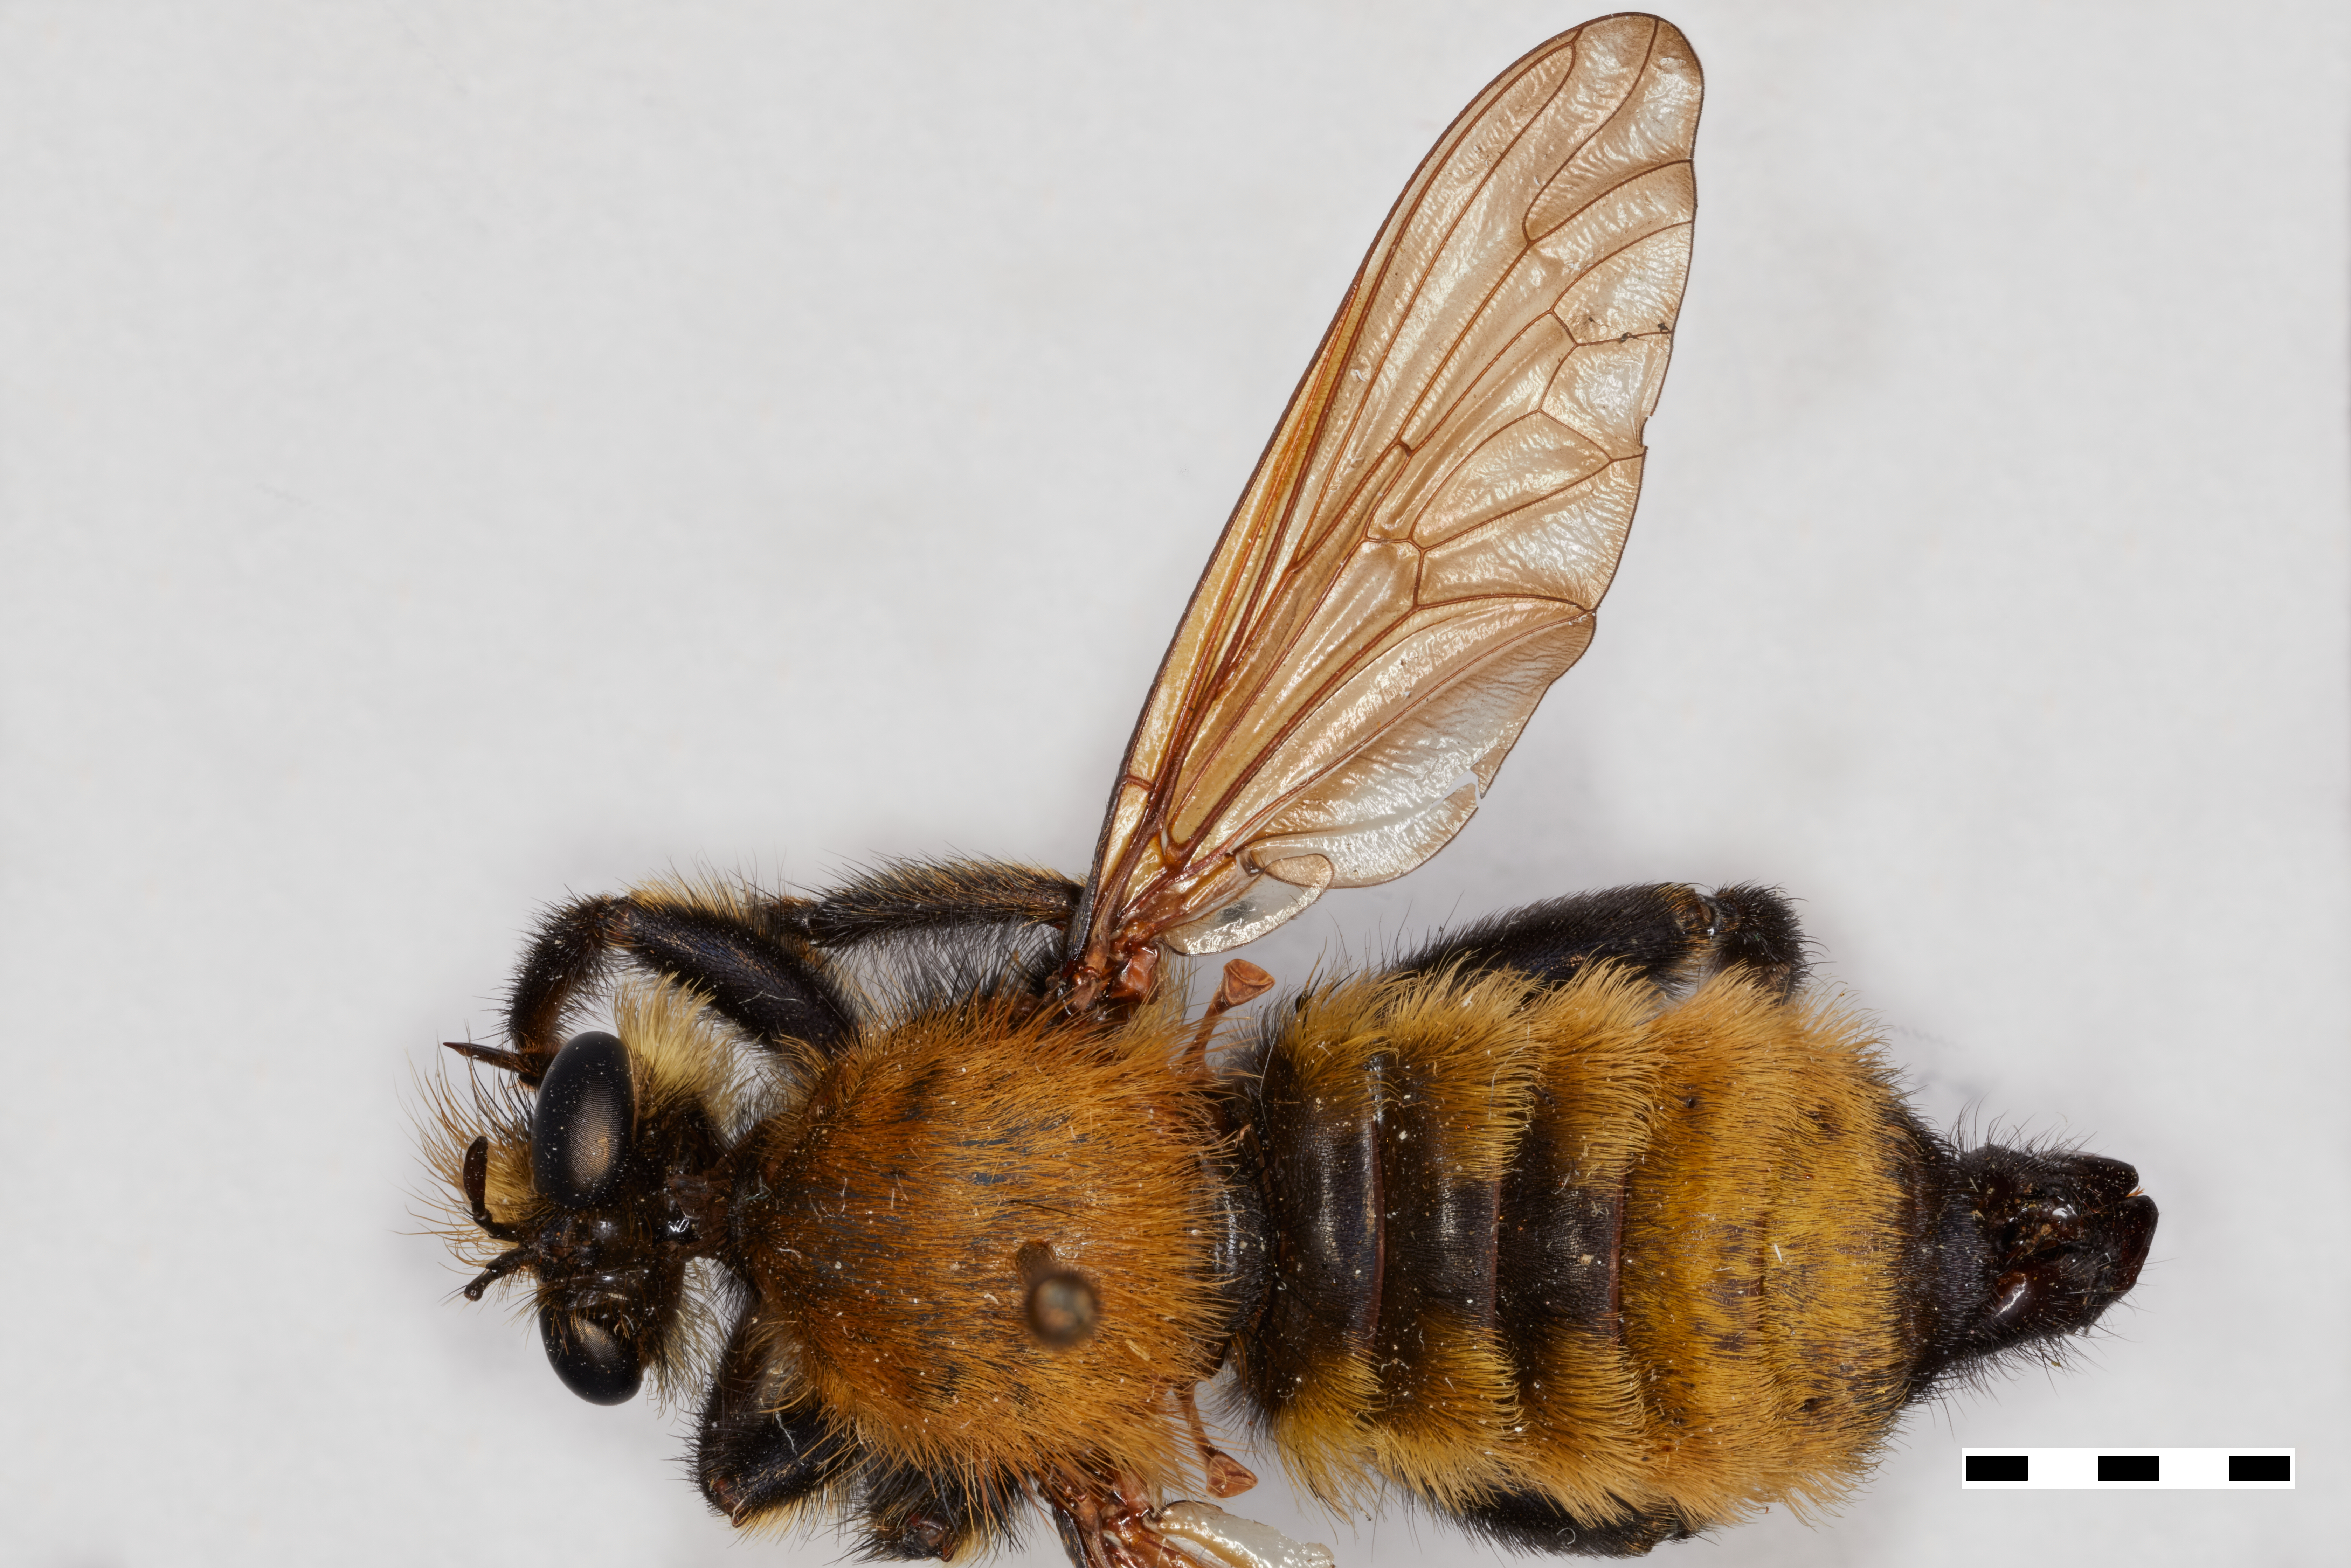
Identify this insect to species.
Dasyllis champlainii
